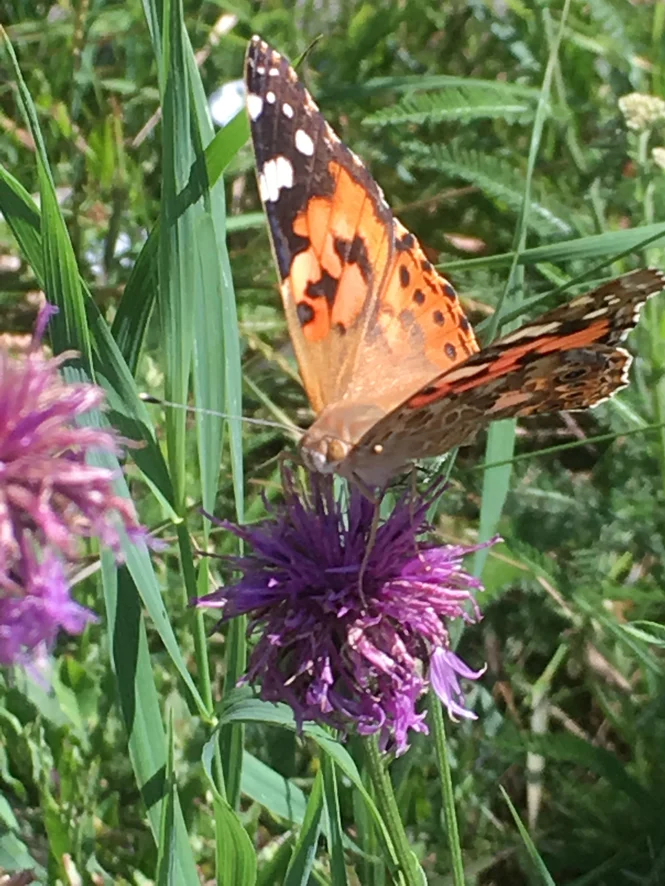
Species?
Vanessa cardui
